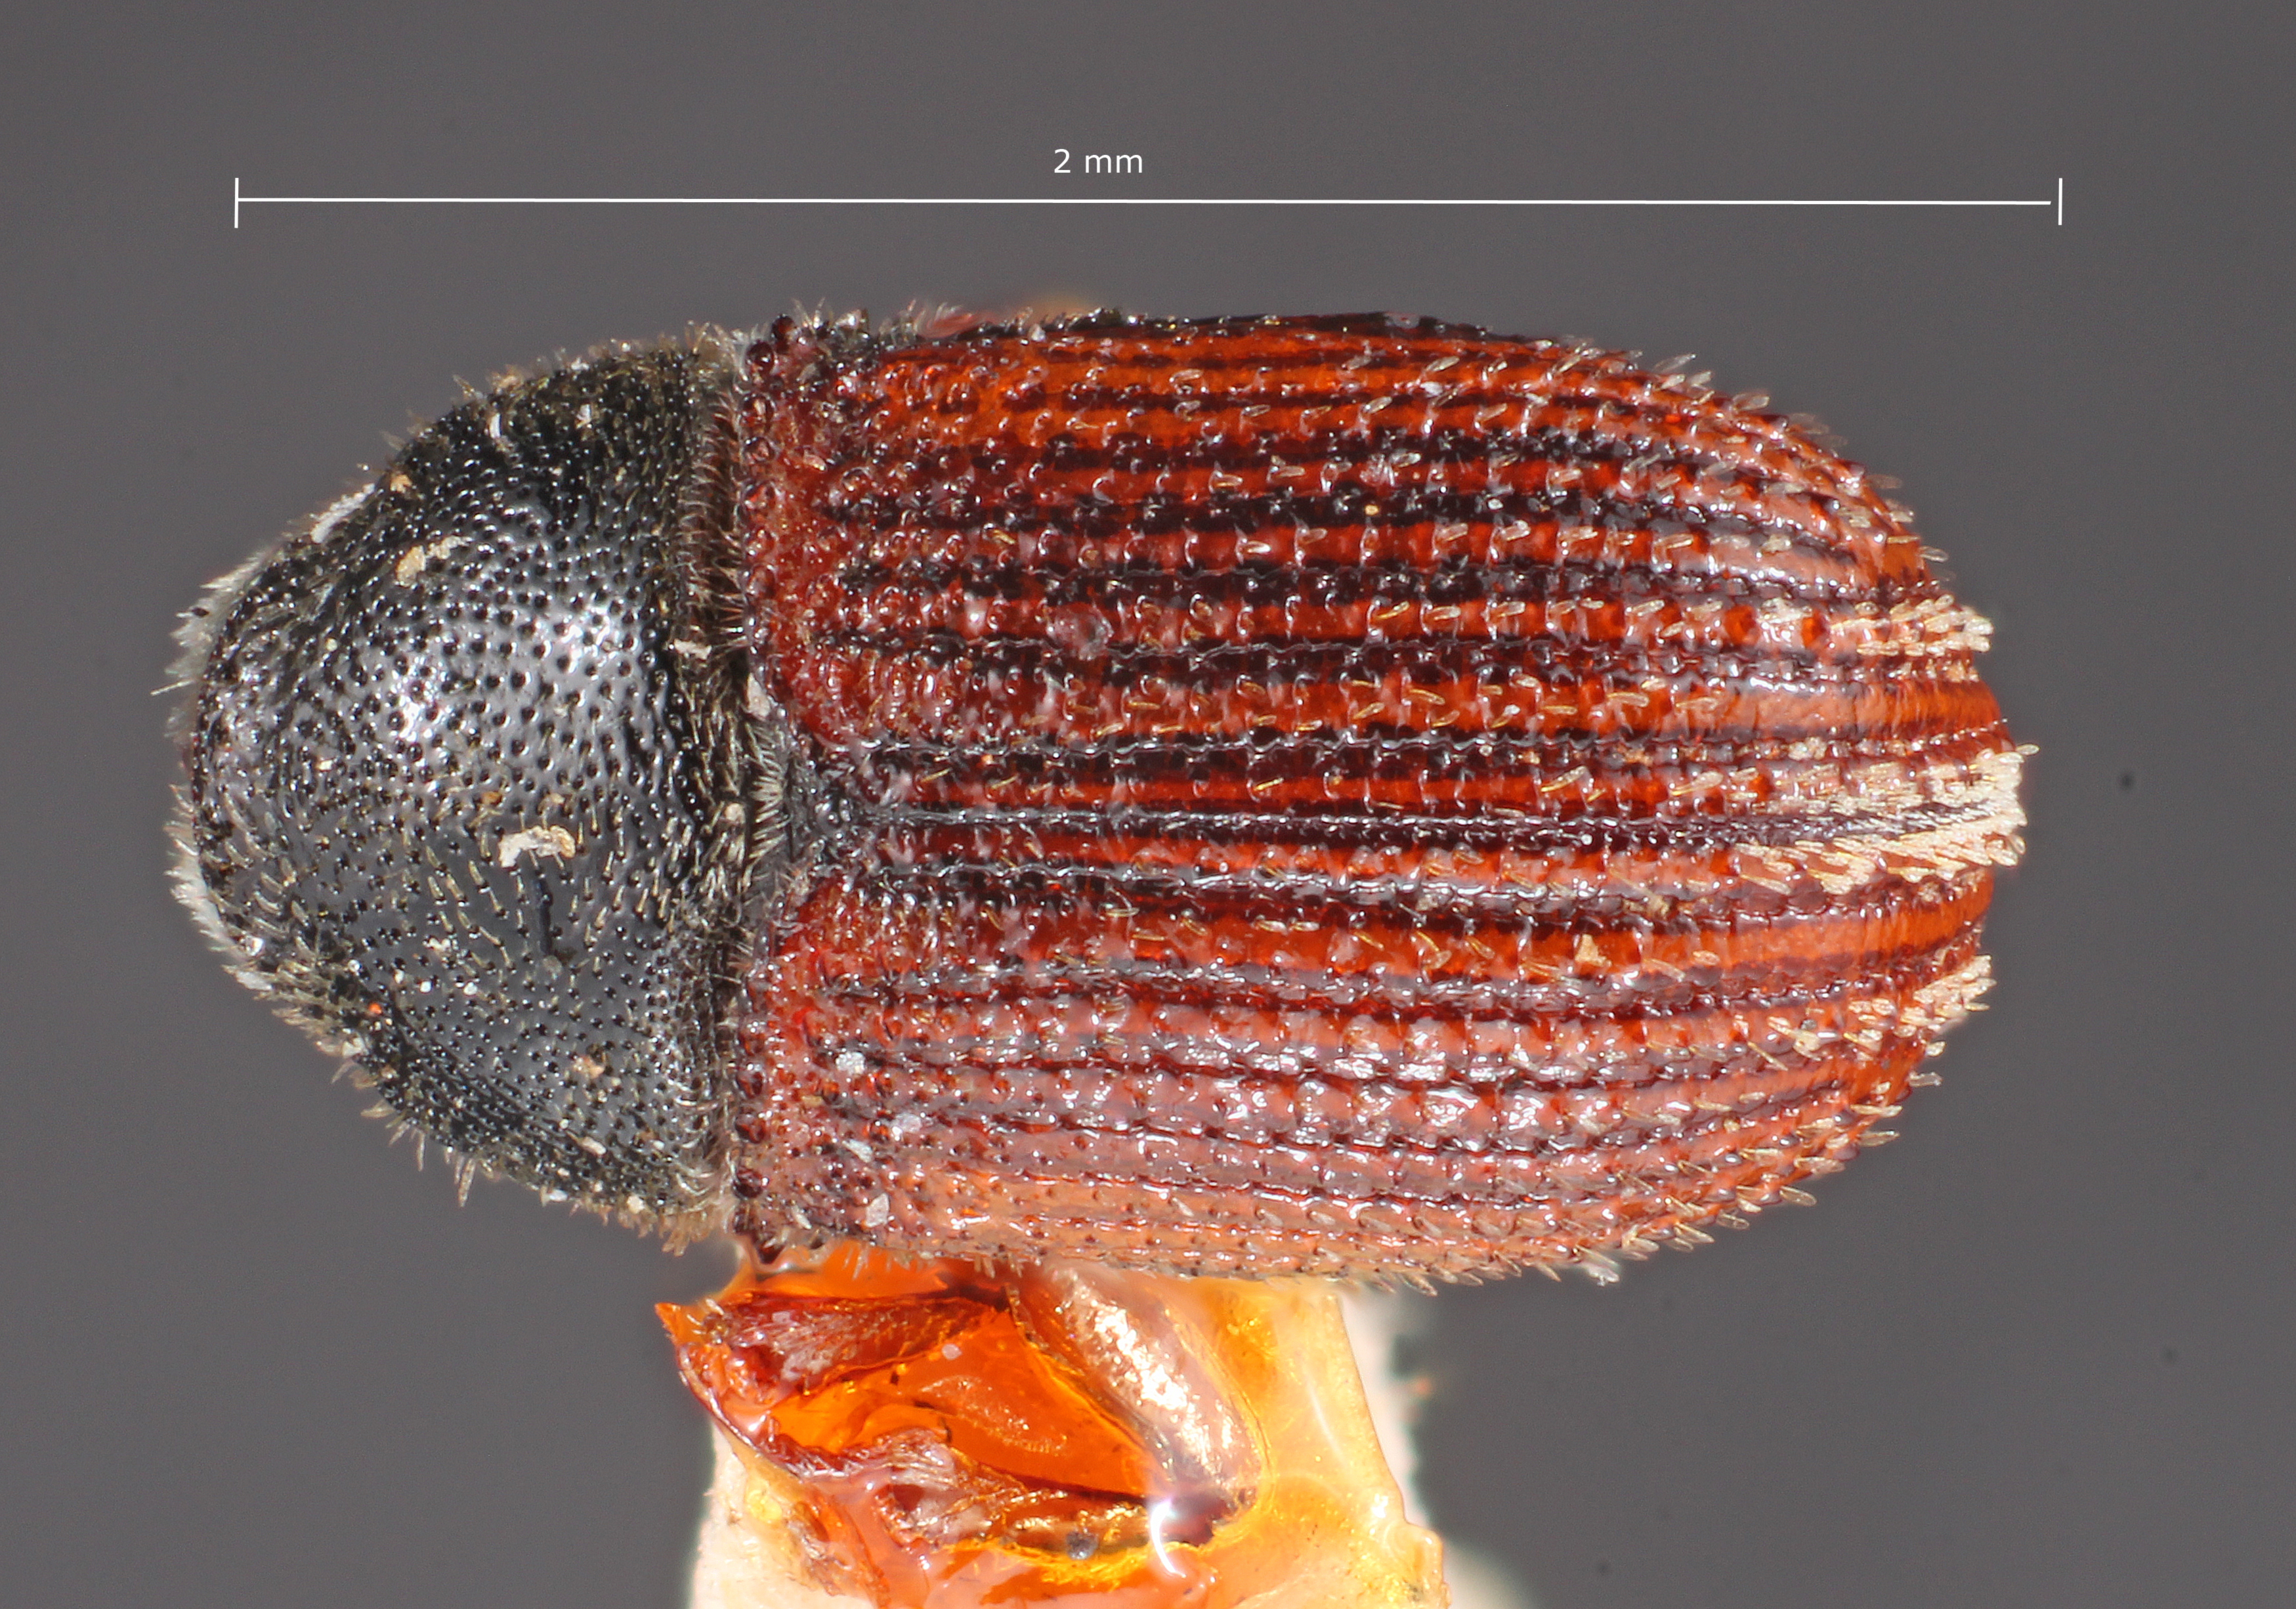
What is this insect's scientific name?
Phloeosinus arizonicus
